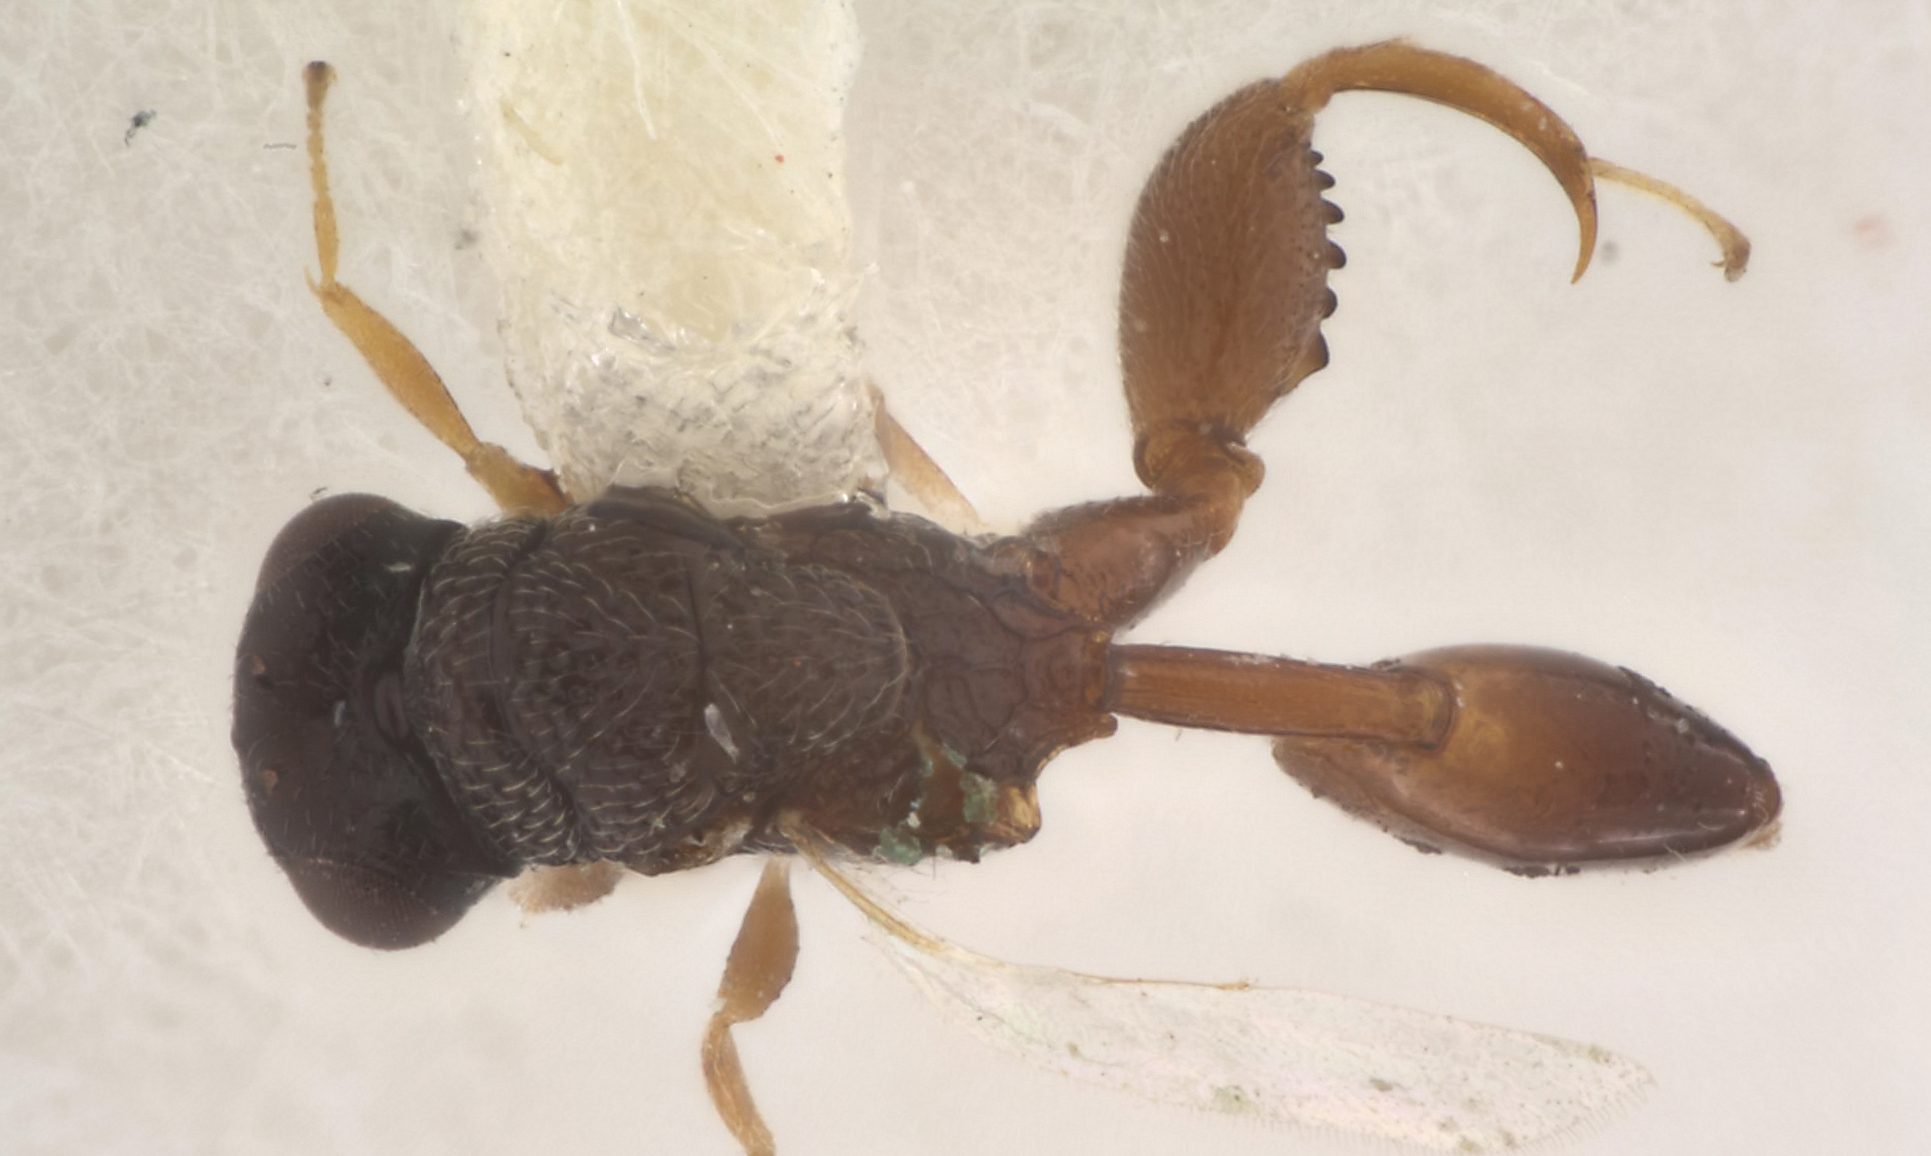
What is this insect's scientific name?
Chalcitella malabarensis
